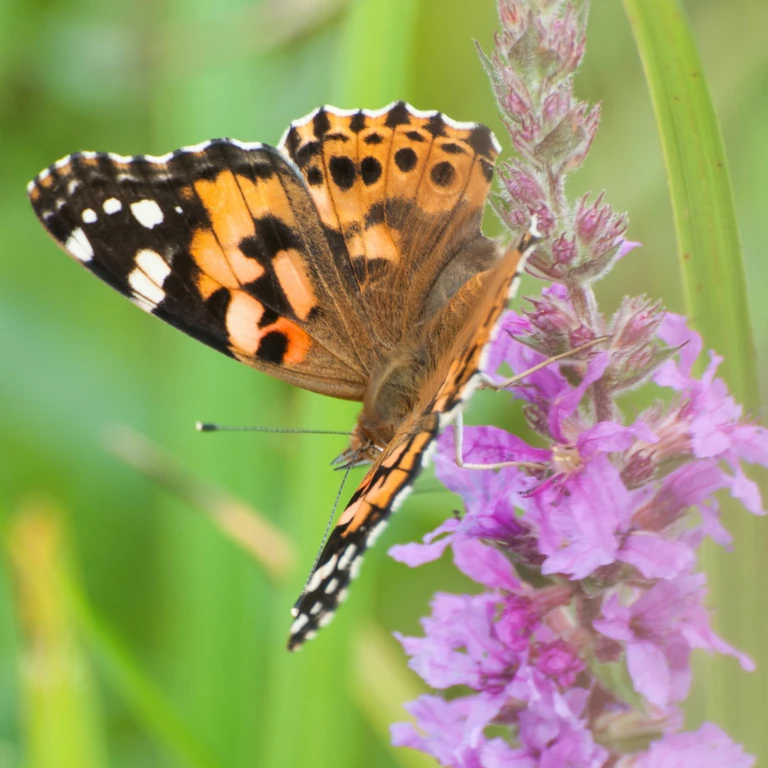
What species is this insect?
Vanessa cardui
